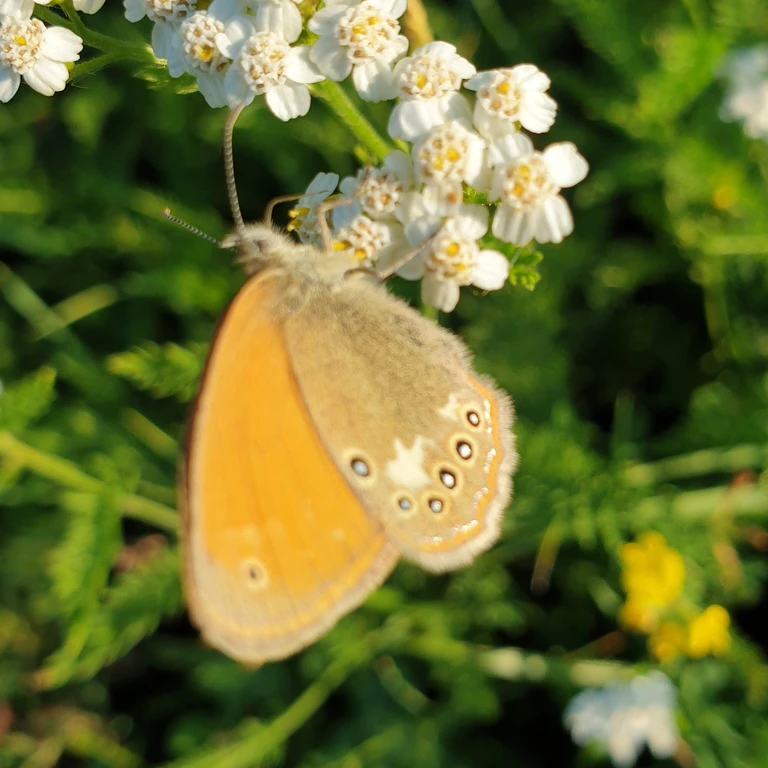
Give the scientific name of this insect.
Coenonympha glycerion (also Coenonympha iphis)
